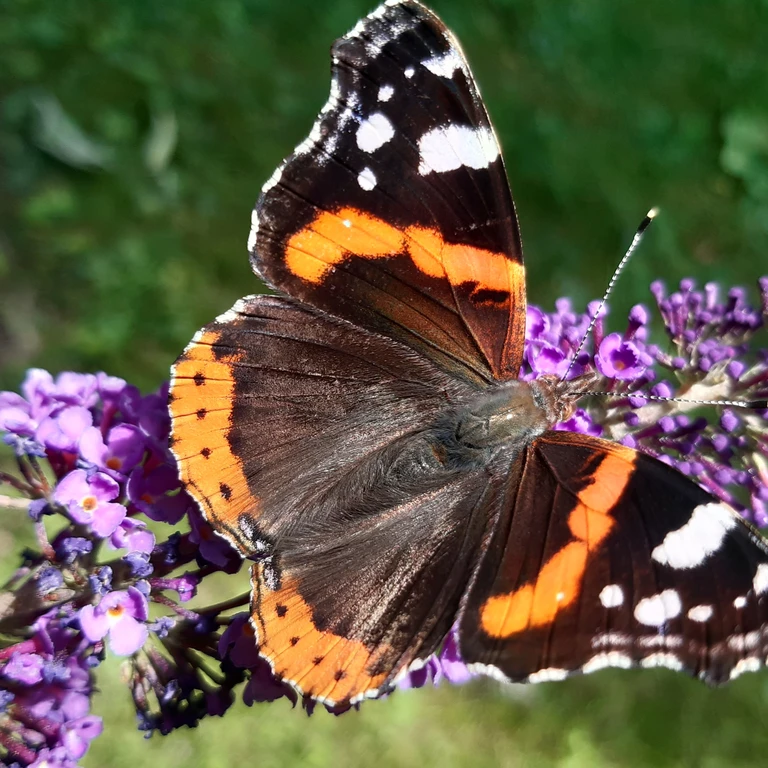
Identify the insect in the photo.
Vanessa atalanta
